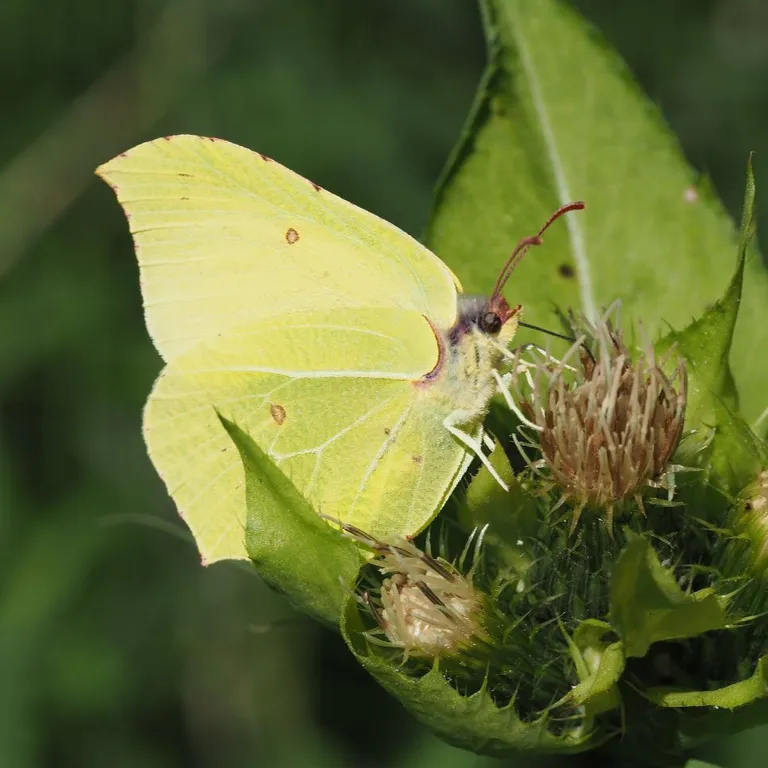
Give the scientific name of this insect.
Gonepteryx rhamni
